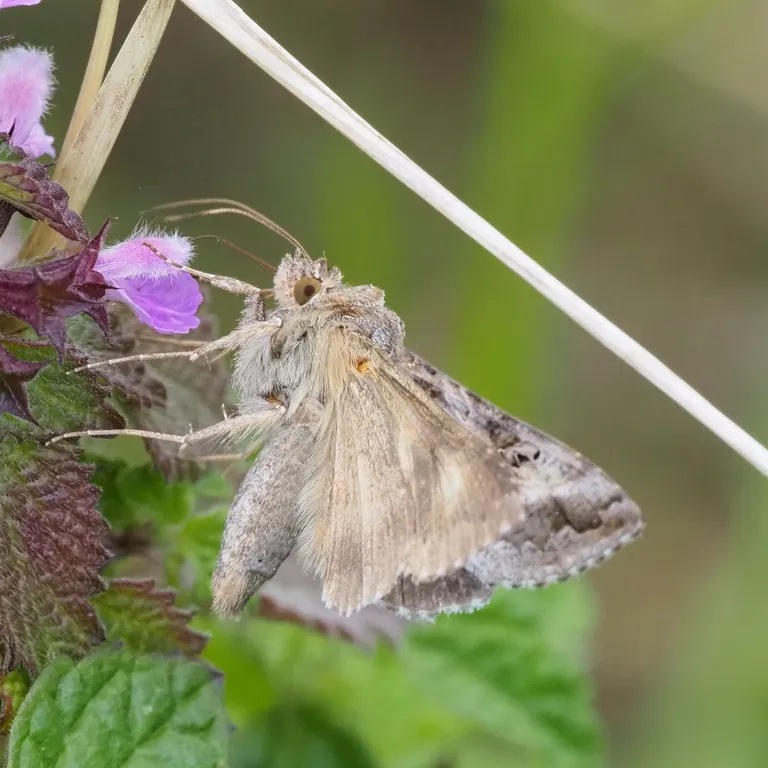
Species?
Autographa gamma
